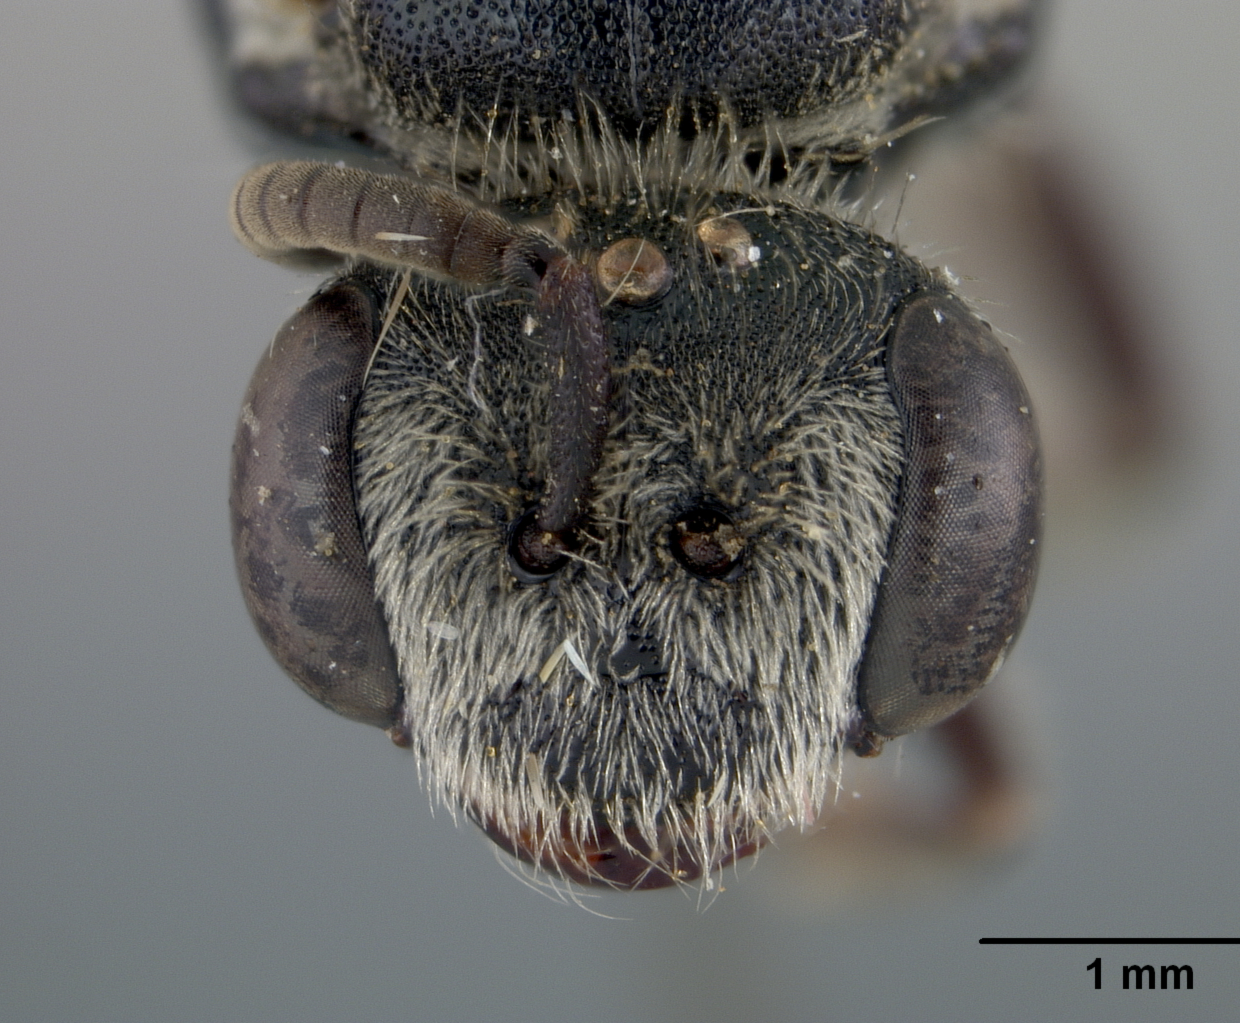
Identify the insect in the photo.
Sphecodes veganus
